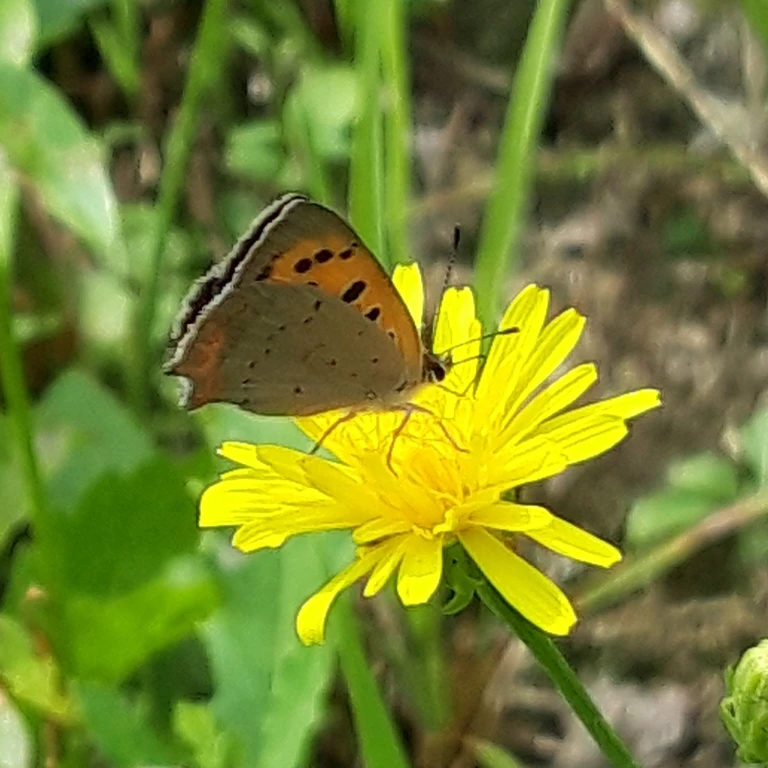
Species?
Lycaena phlaeas
